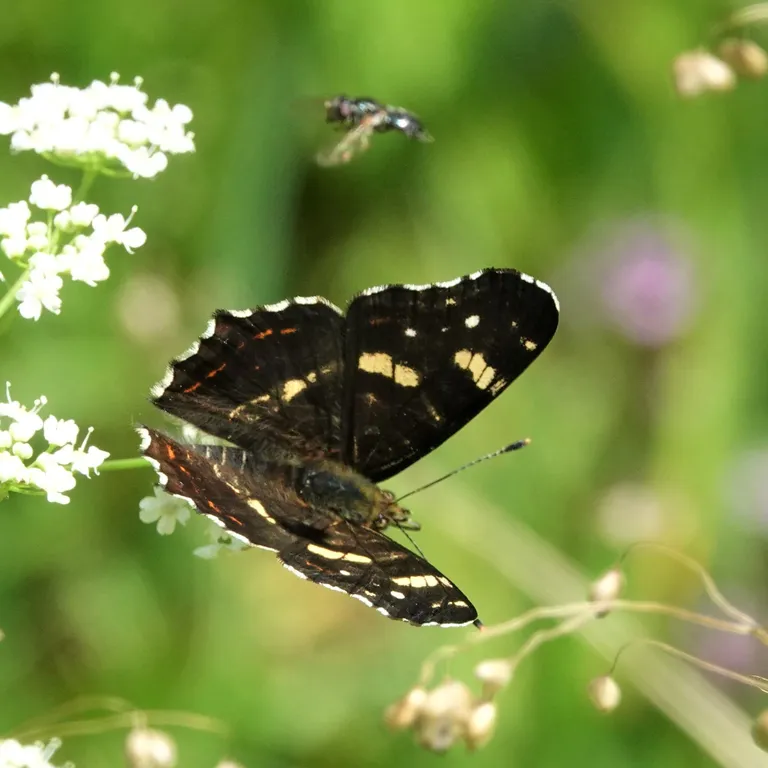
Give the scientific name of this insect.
Araschnia levana
